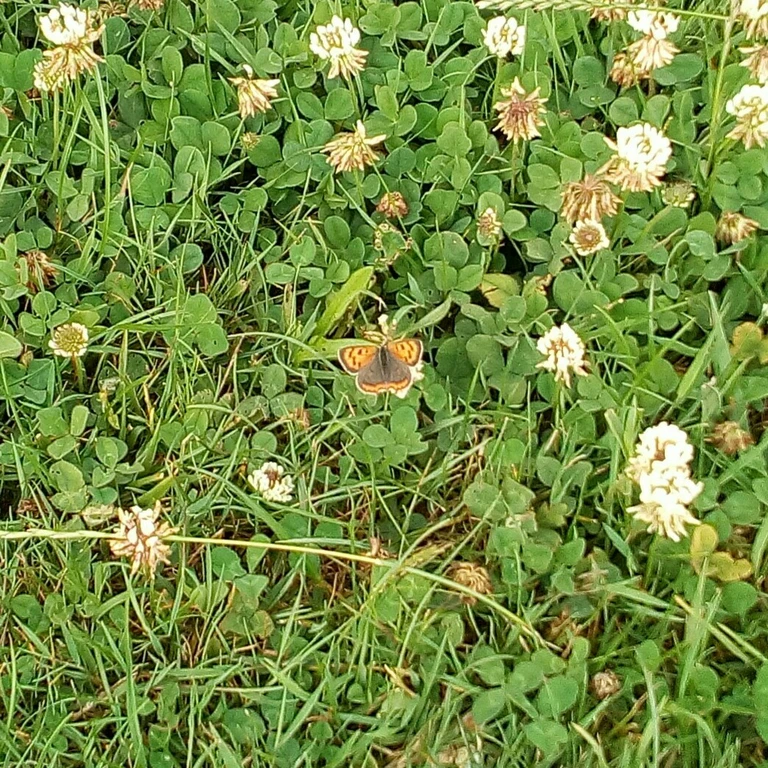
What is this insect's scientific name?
Lycaena phlaeas
